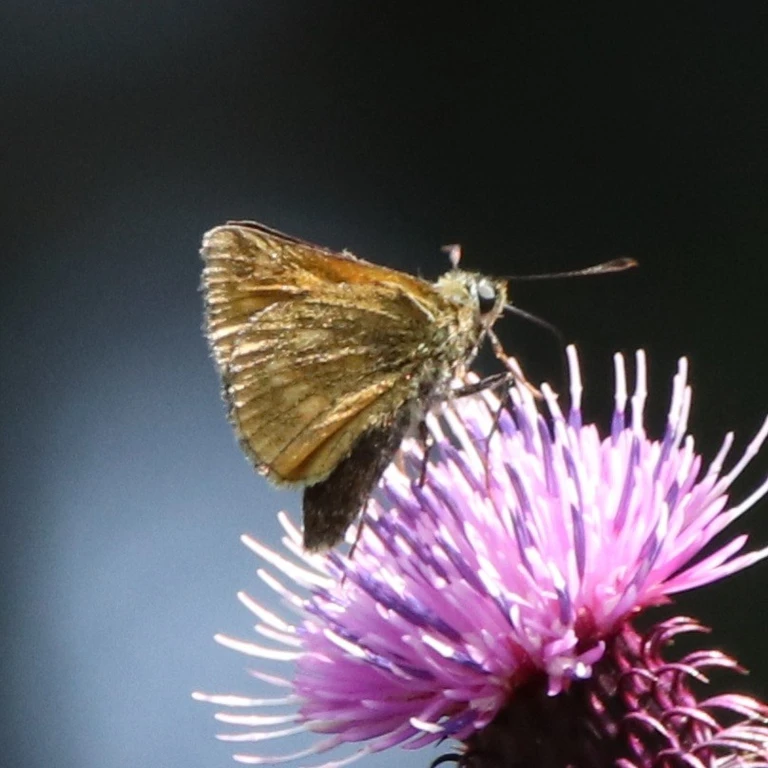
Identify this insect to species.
Ochlodes sylvanus (also Ochlodes venata)
